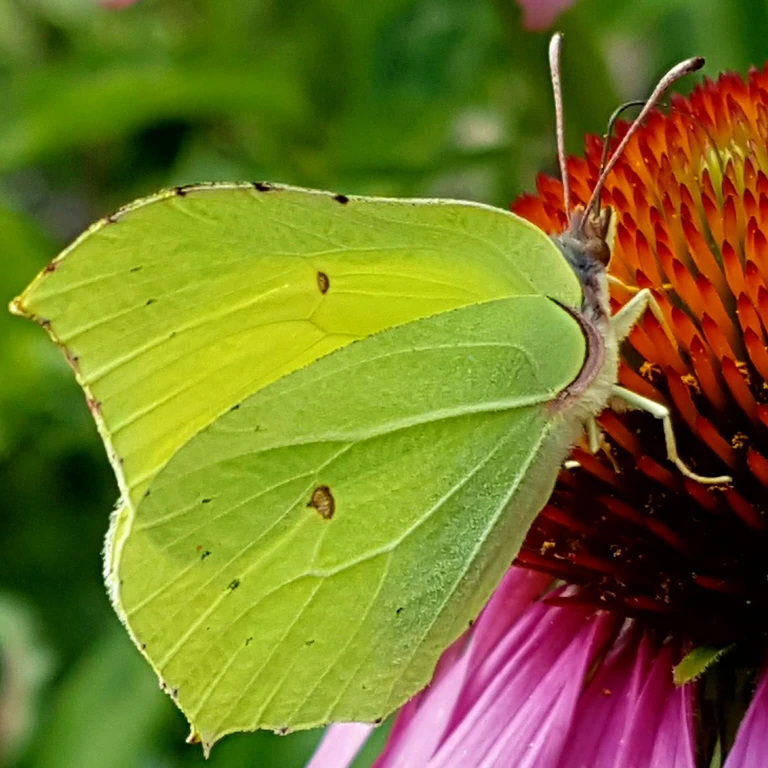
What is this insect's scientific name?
Gonepteryx rhamni
